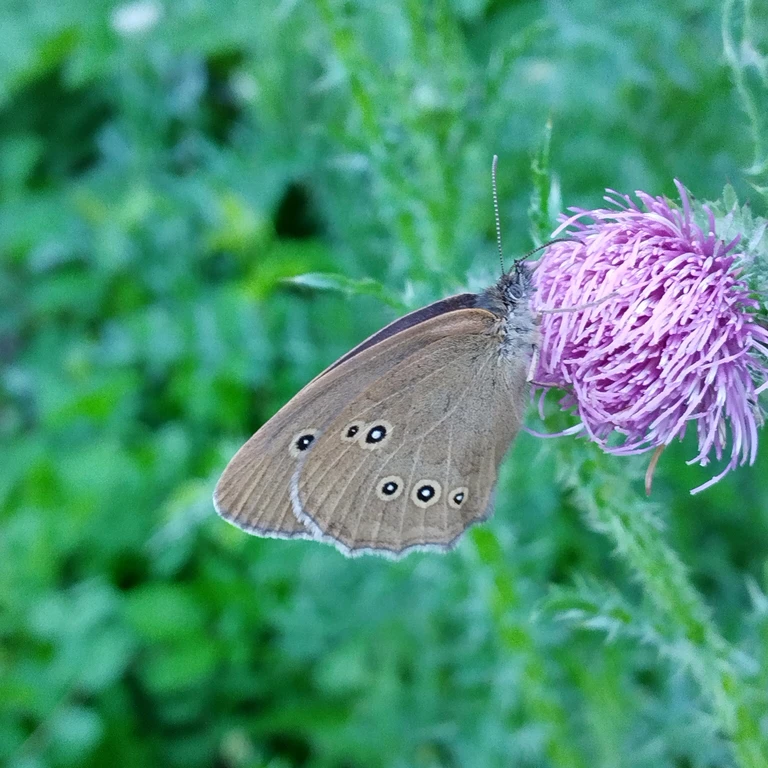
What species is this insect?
Aphantopus hyperantus
